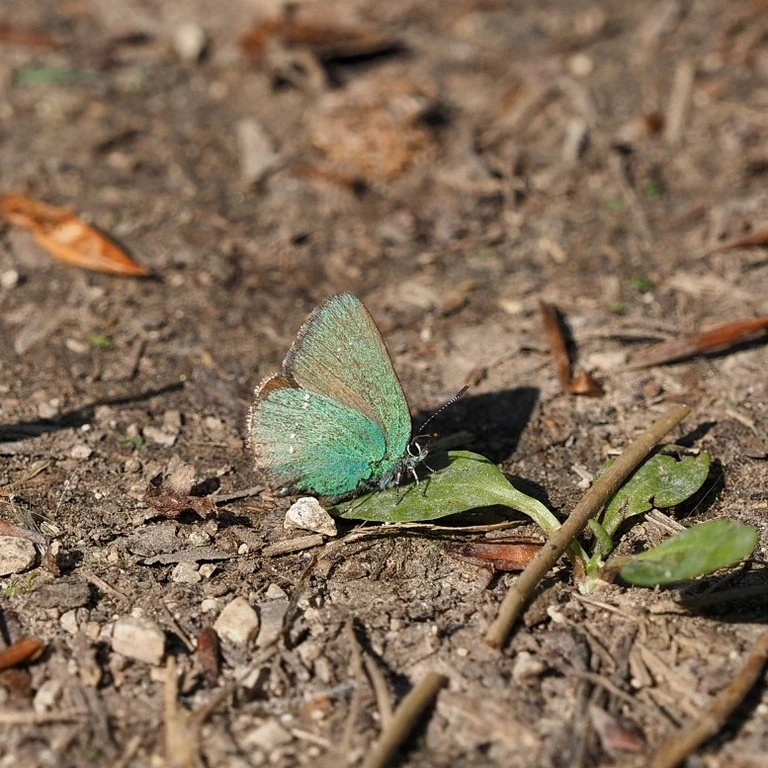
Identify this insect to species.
Callophrys rubi
